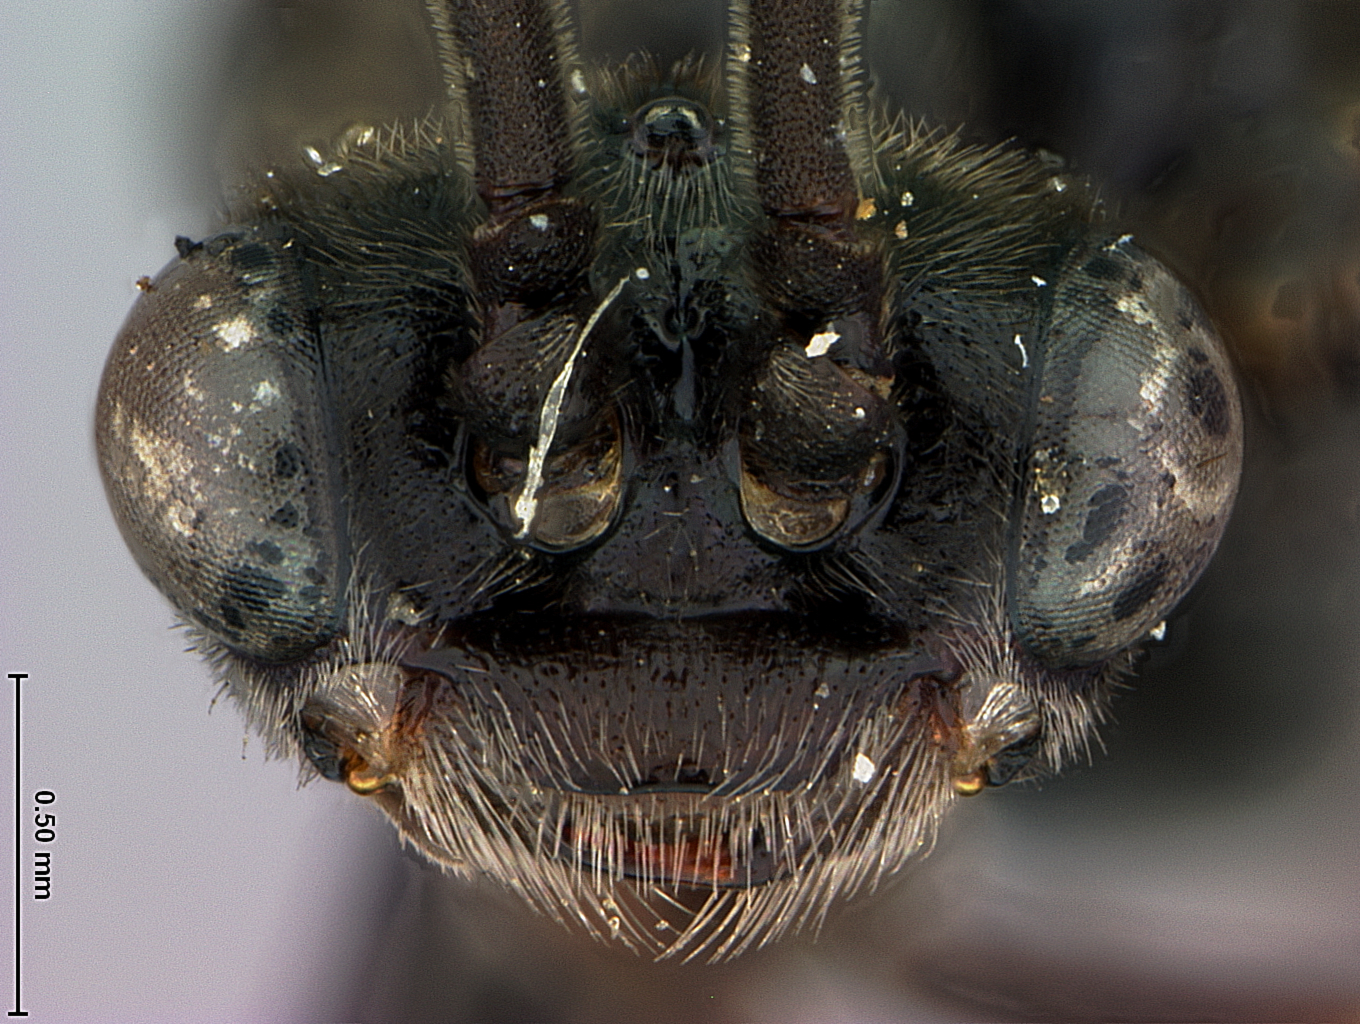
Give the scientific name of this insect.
Haymatus blassus
